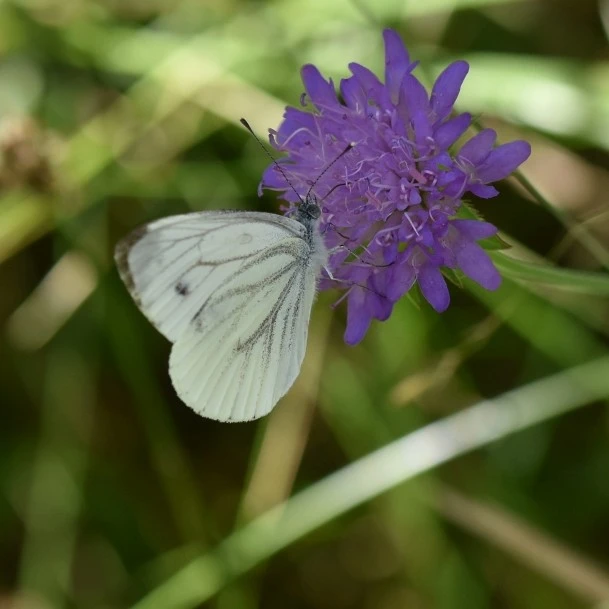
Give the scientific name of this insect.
Pieris napi
